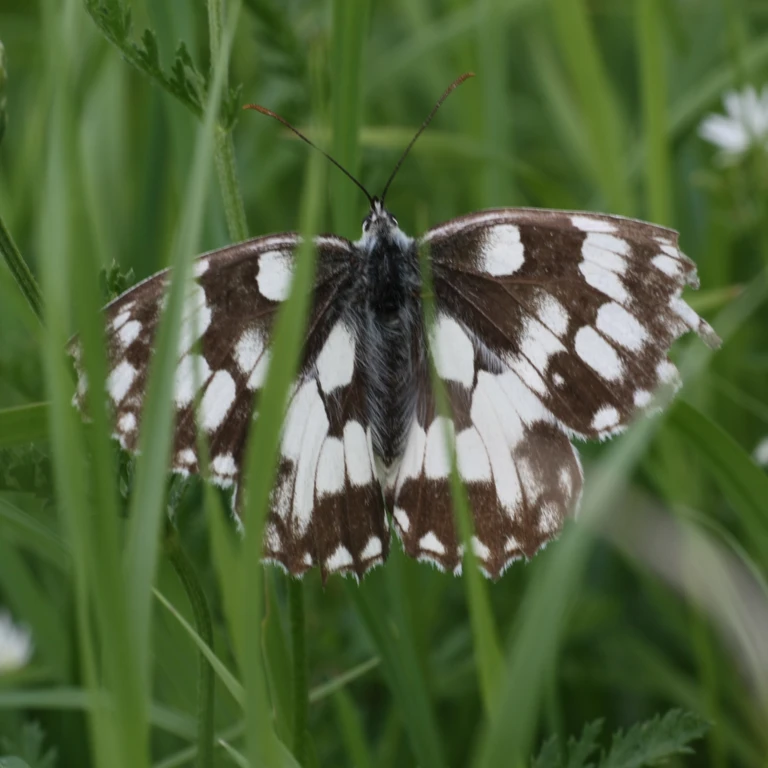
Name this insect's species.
Melanargia galathea
